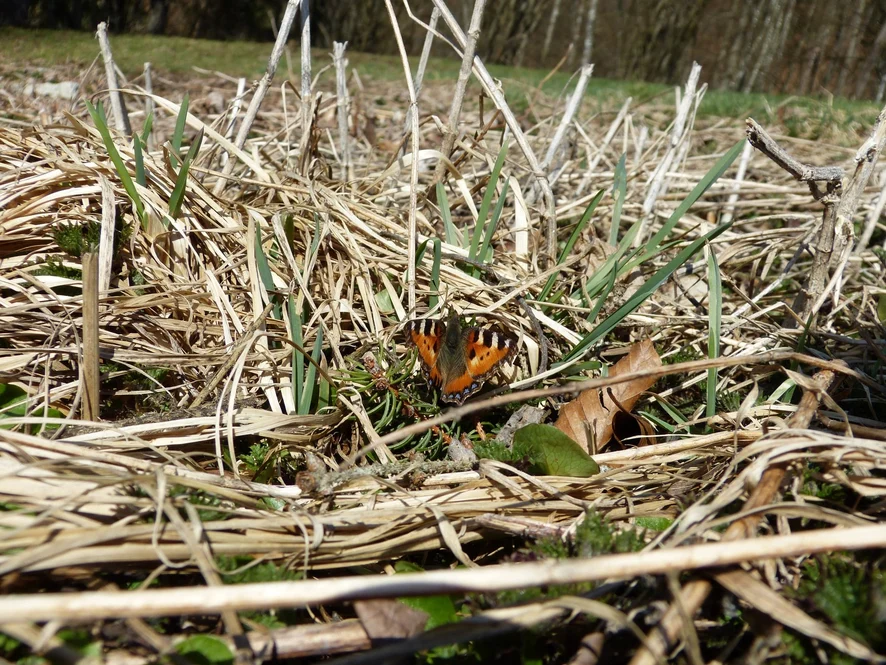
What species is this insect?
Aglais urticae
